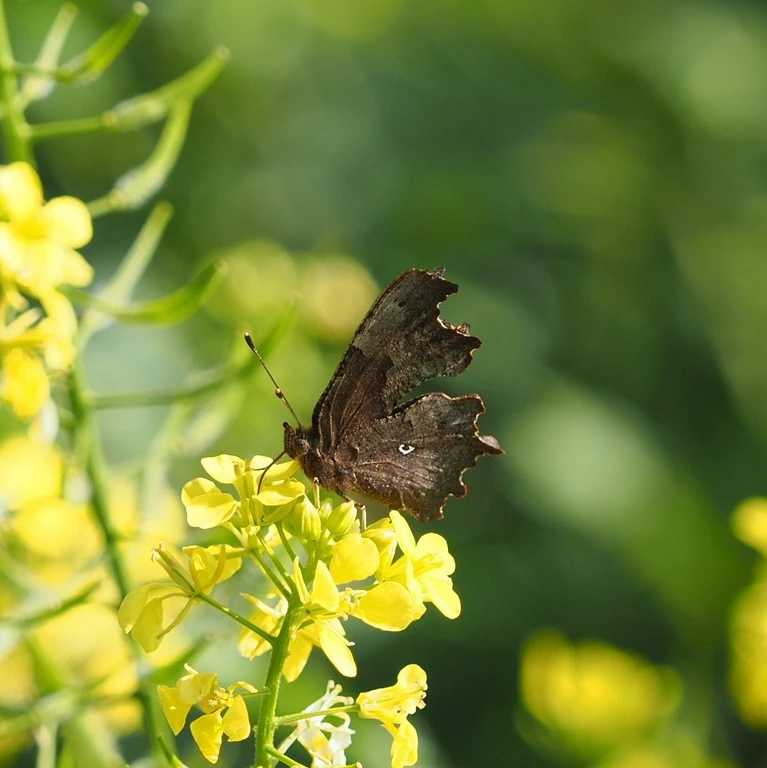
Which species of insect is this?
Polygonia c-album
